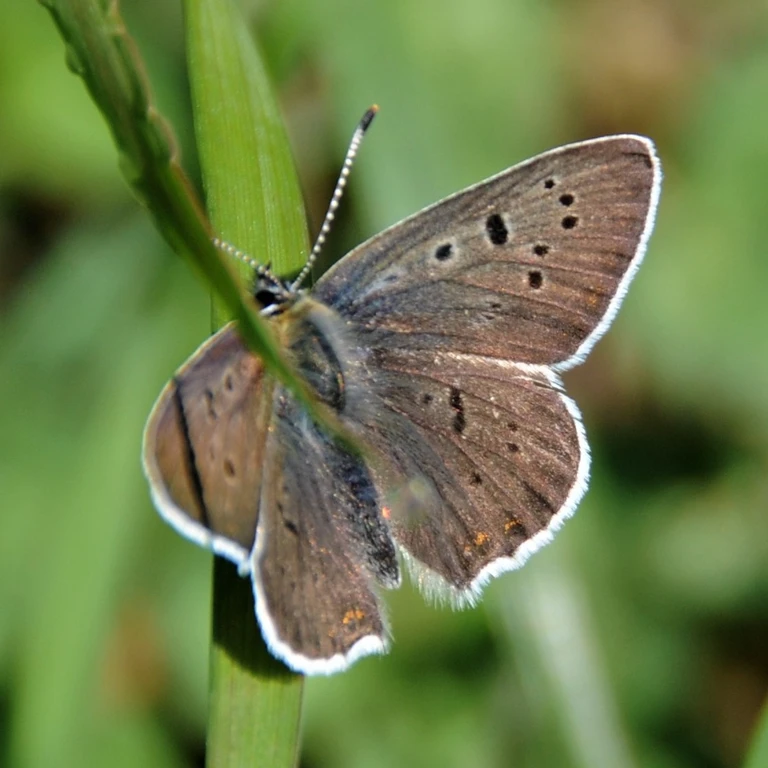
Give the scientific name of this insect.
Lycaena tityrus (also Loweia tityrus)
